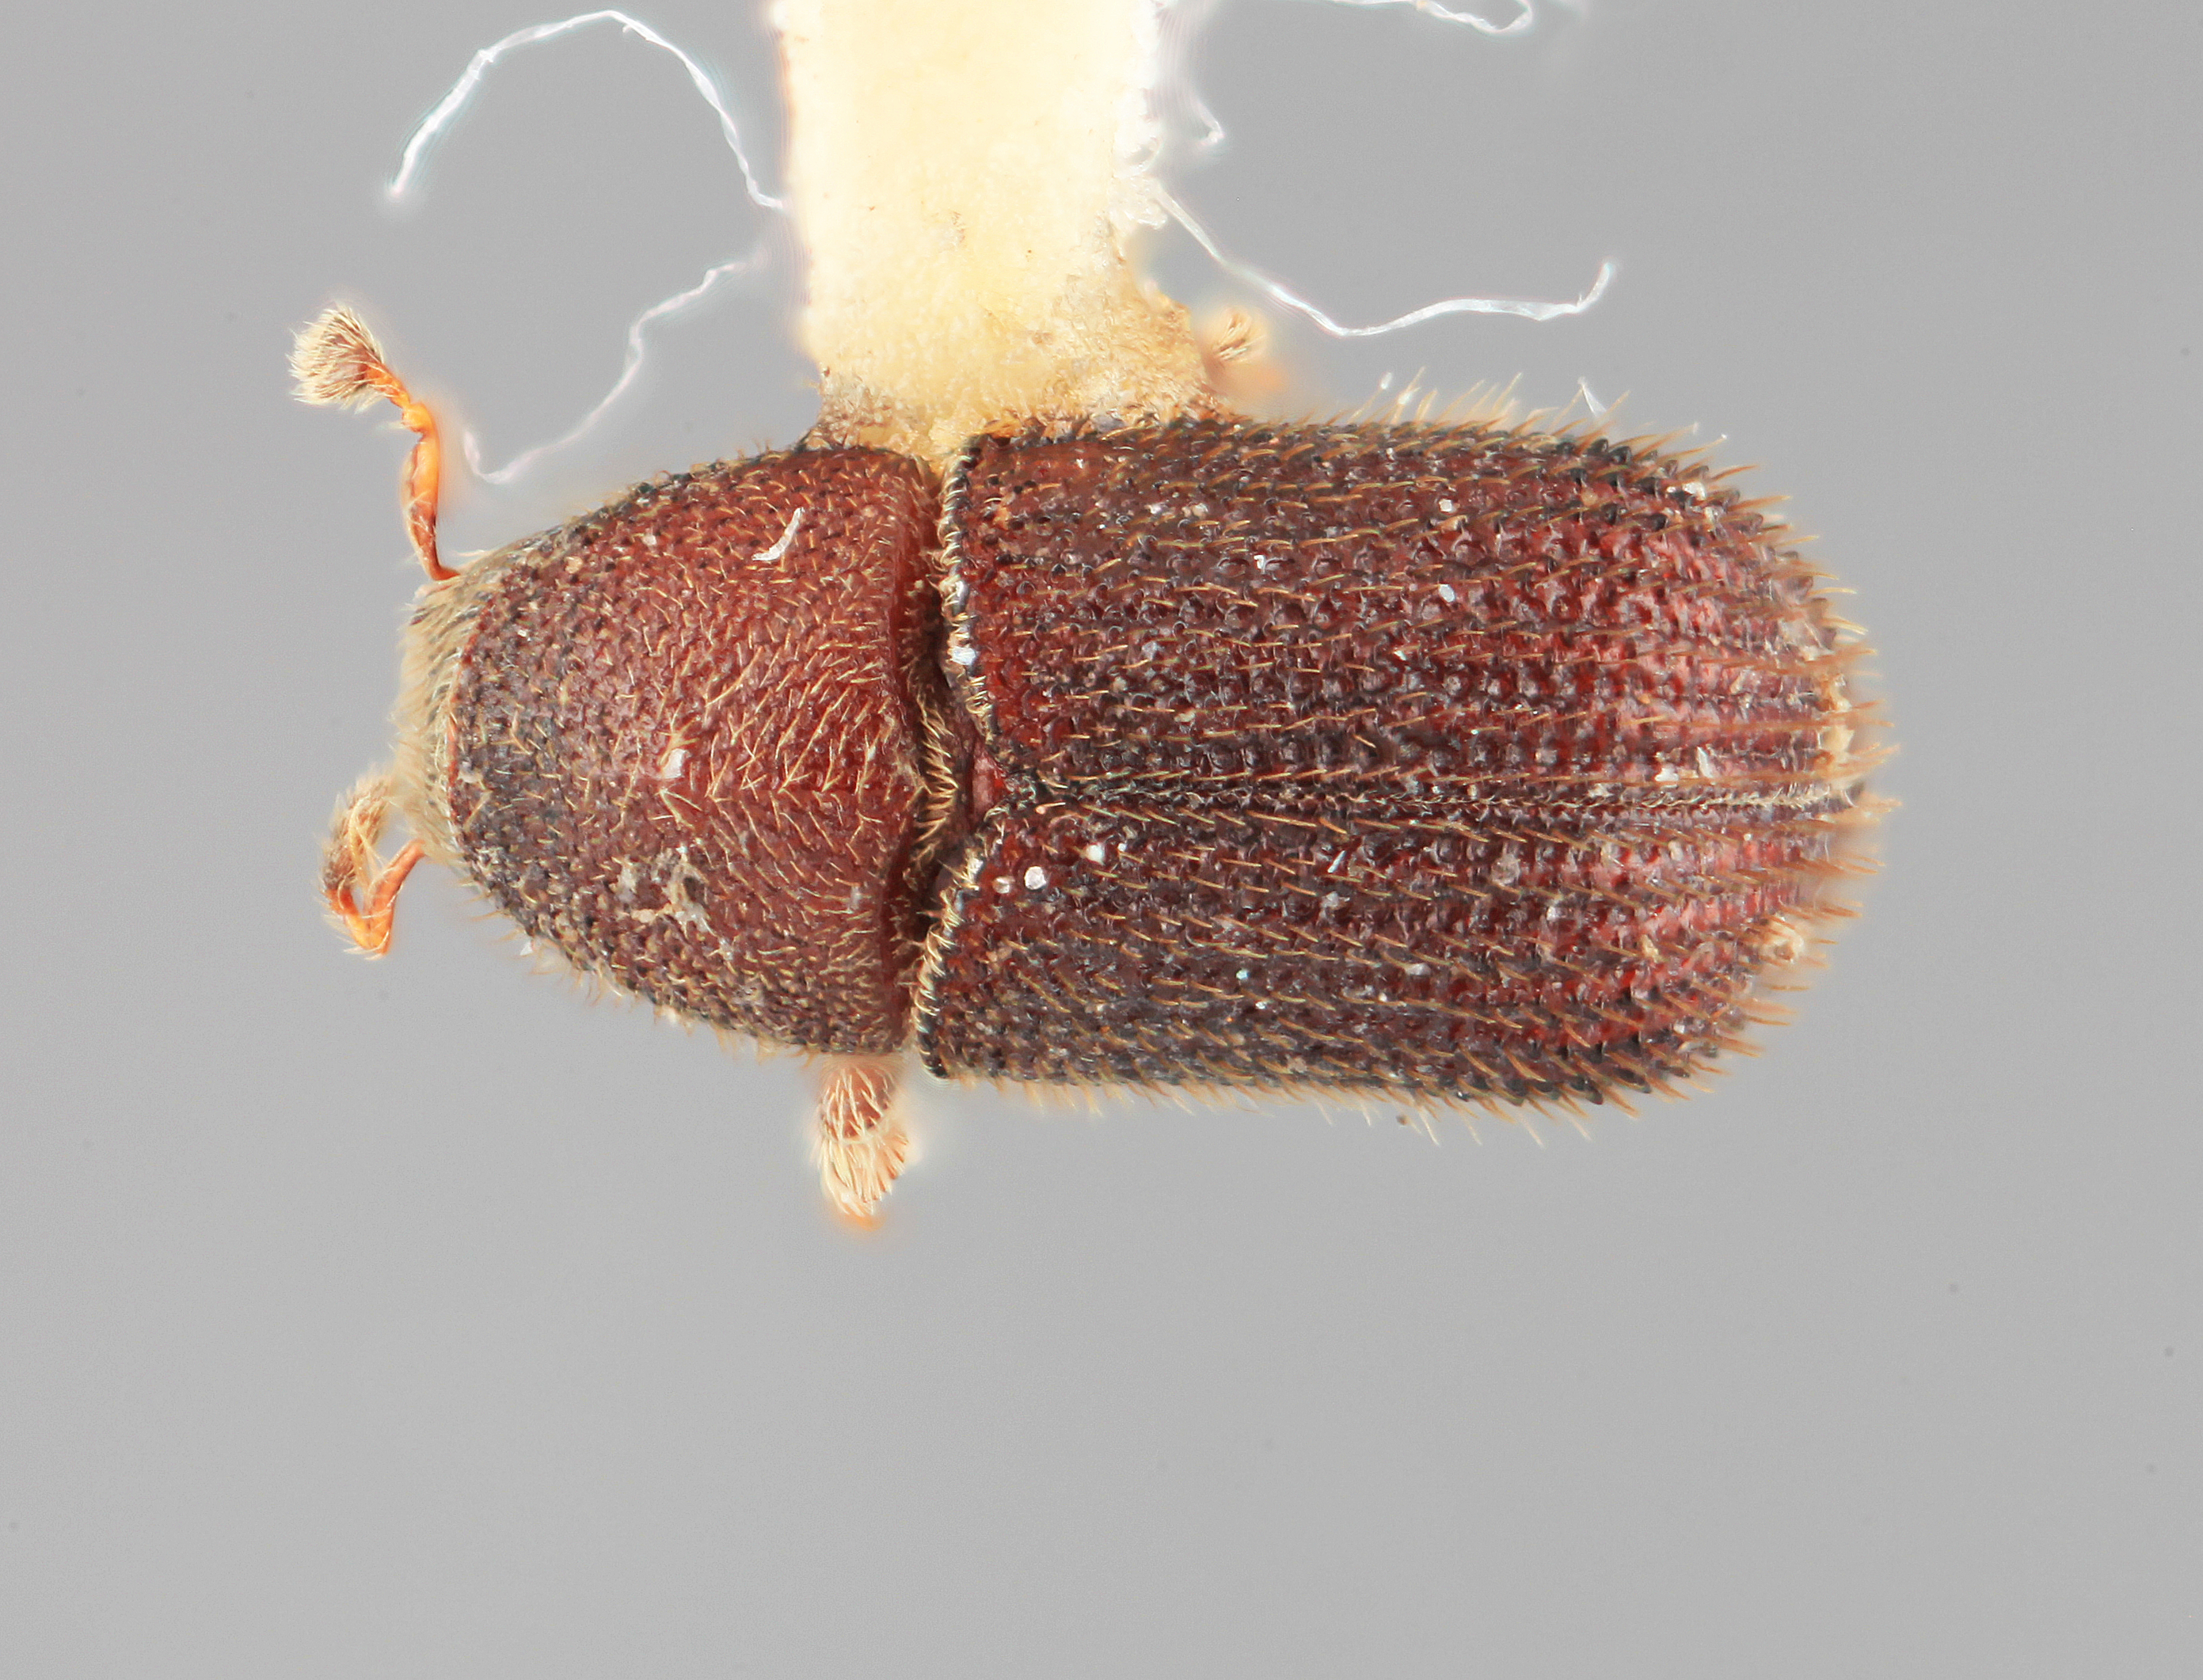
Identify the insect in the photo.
Phloeotribus destructor
